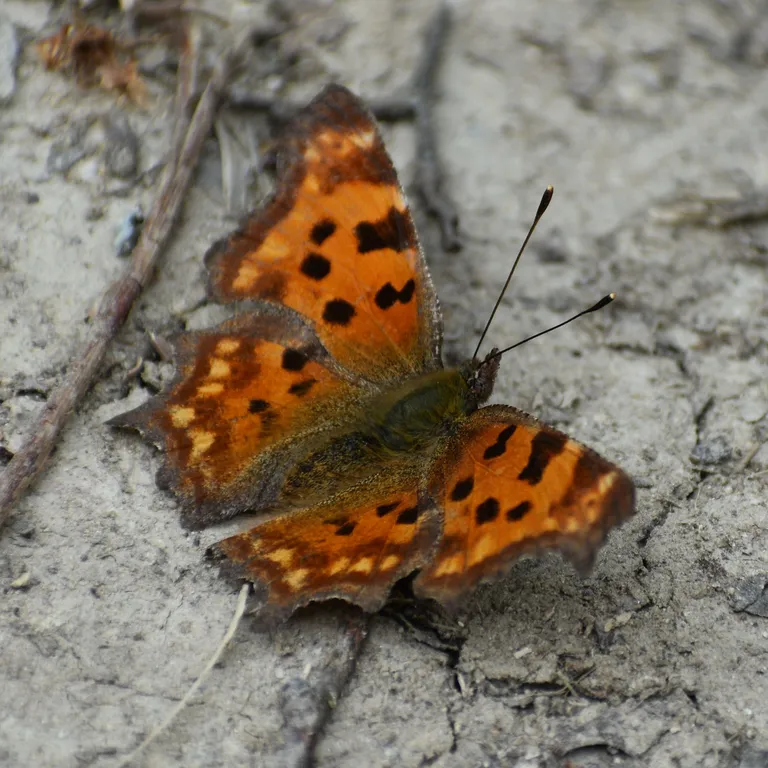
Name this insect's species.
Polygonia c-album
